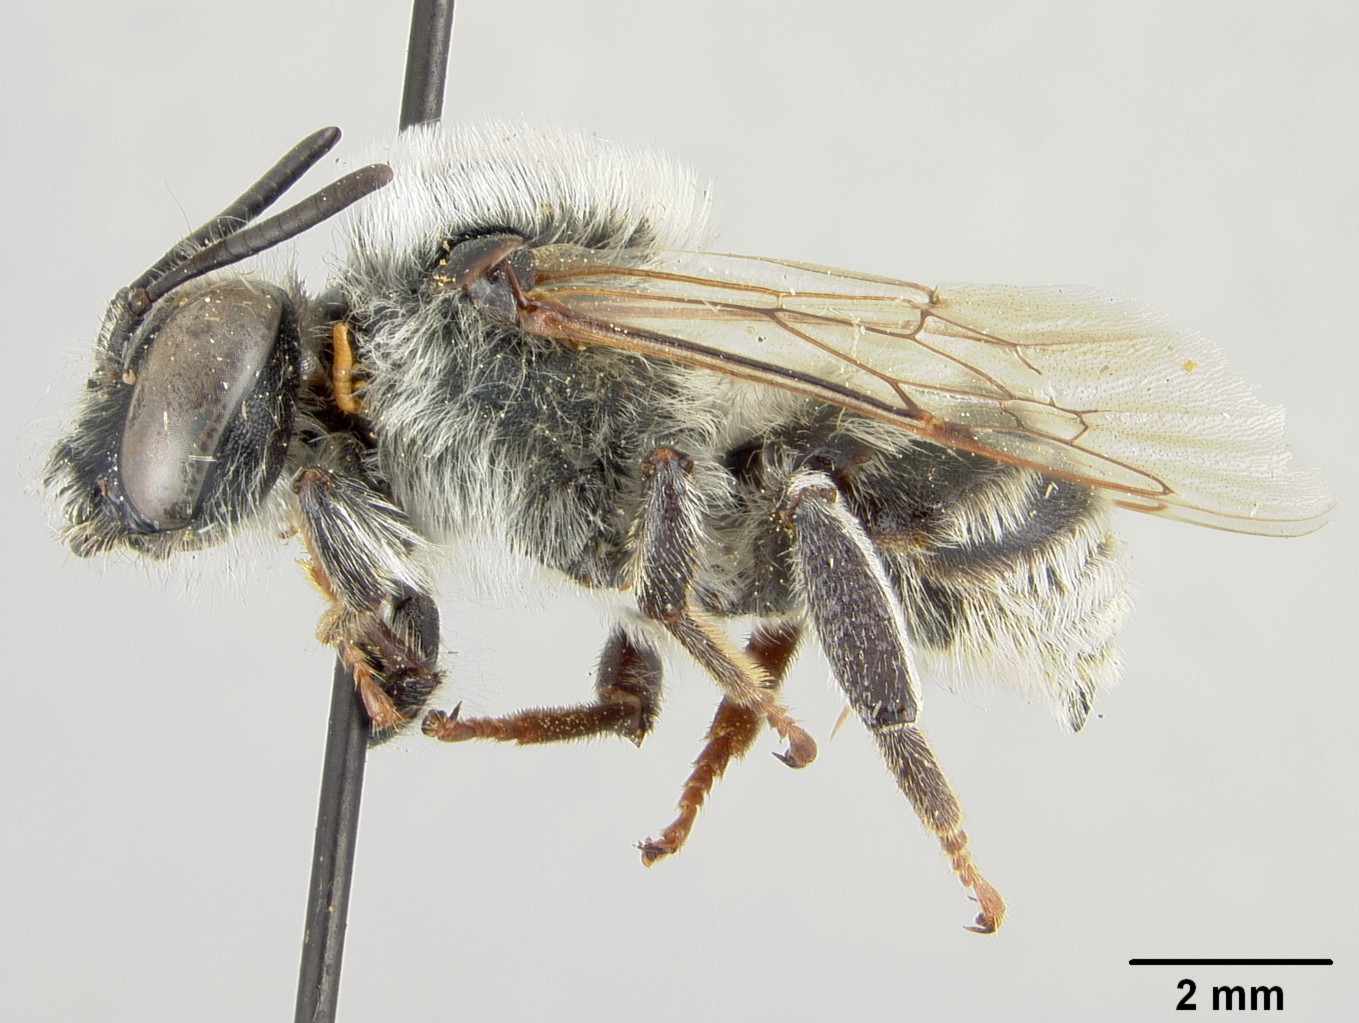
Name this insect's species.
Phiarus angarensis
